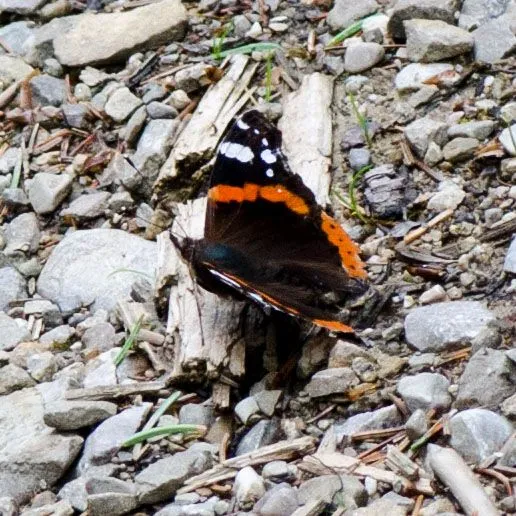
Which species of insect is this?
Vanessa atalanta
